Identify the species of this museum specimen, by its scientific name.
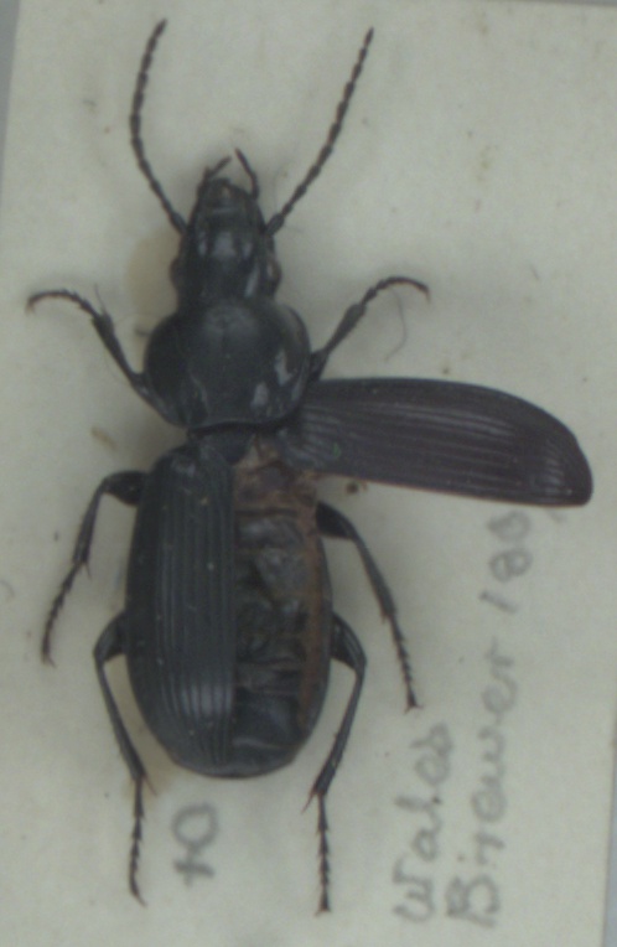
Pterostichus aethiops
